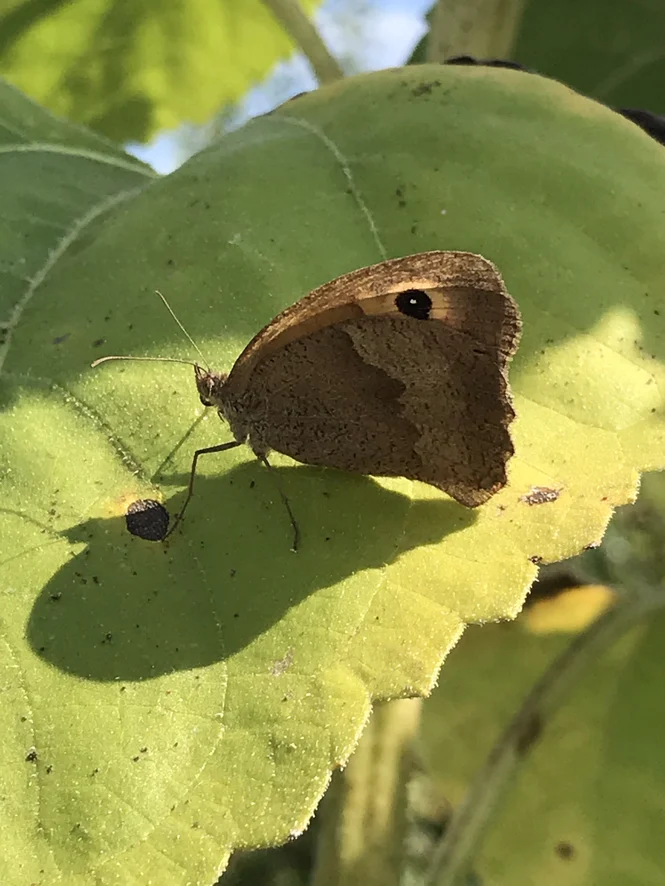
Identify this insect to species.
Maniola jurtina
